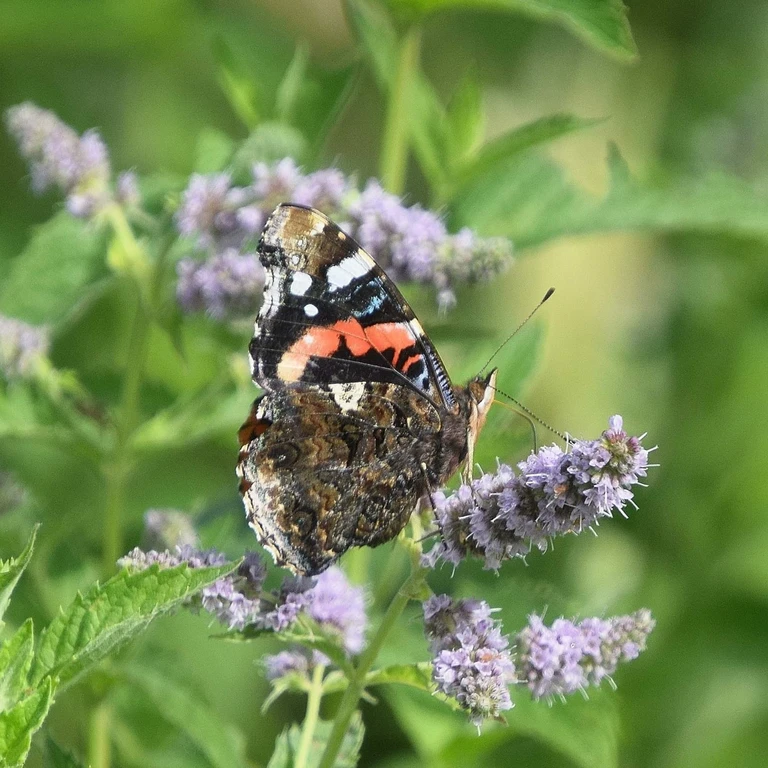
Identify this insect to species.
Vanessa atalanta
